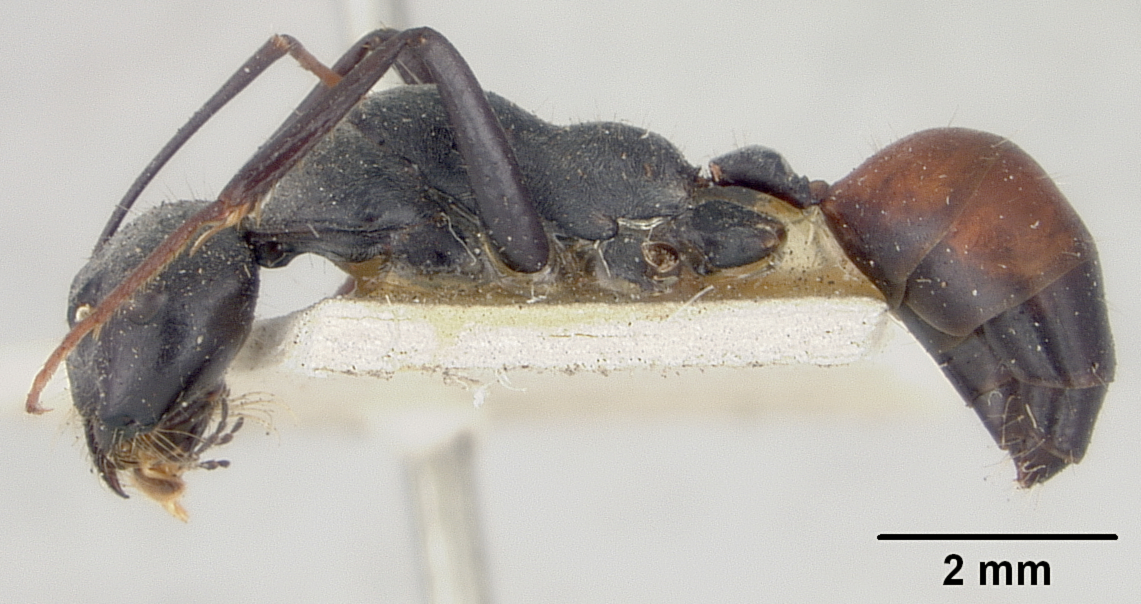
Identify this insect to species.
Camponotus versicolor
